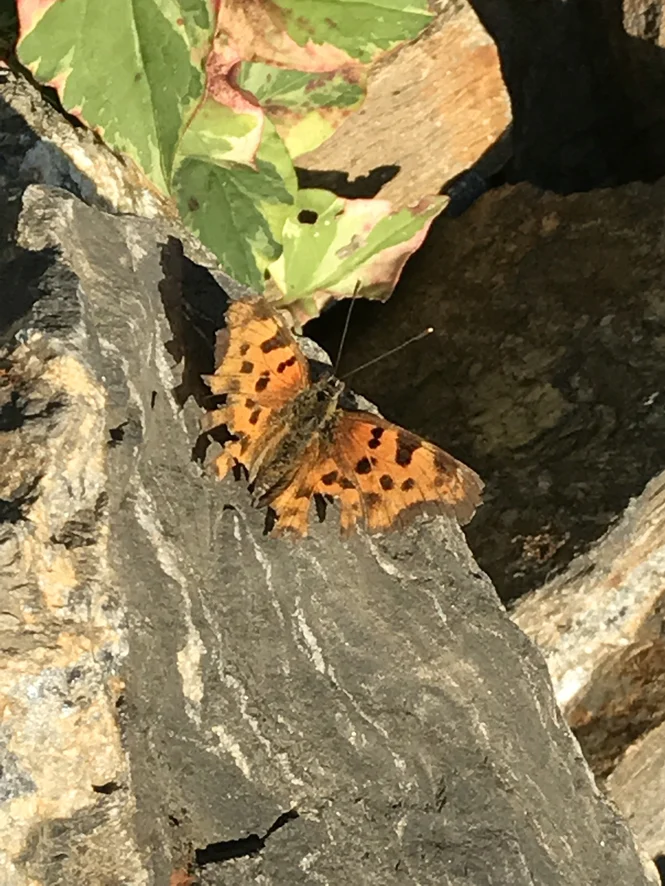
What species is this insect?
Polygonia c-album
